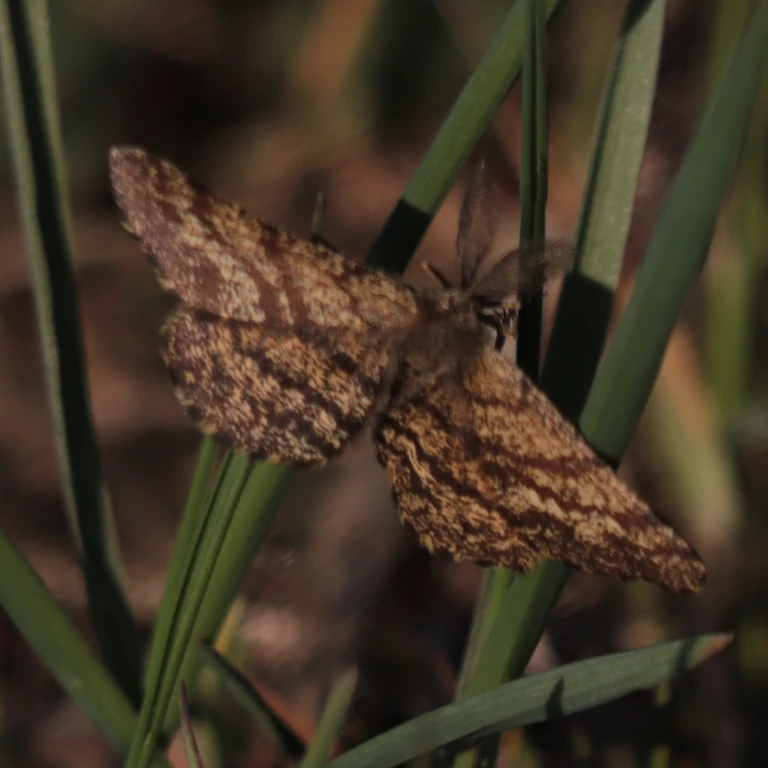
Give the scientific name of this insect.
Ematurga atomaria
